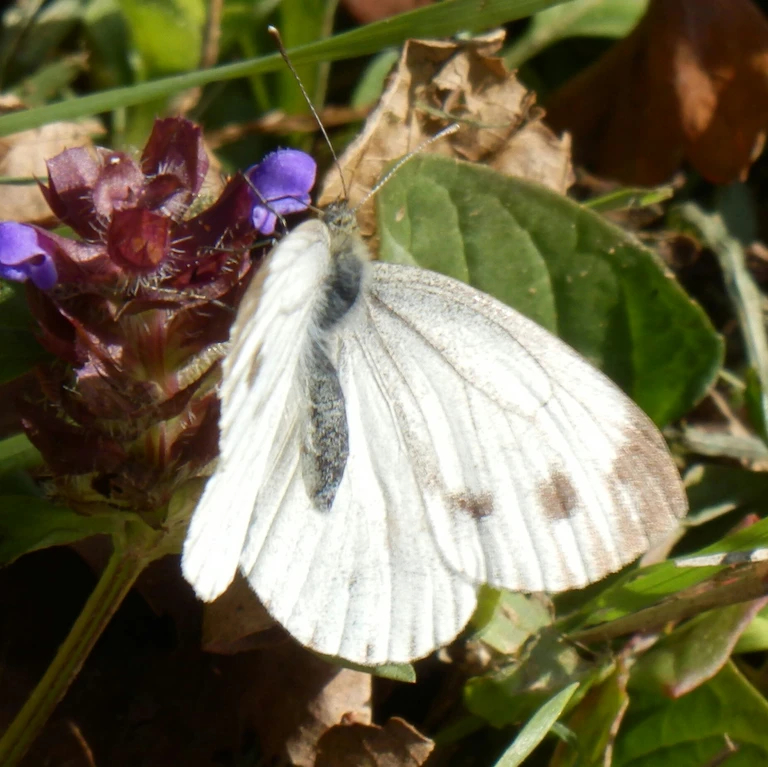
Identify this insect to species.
Pieris napi
